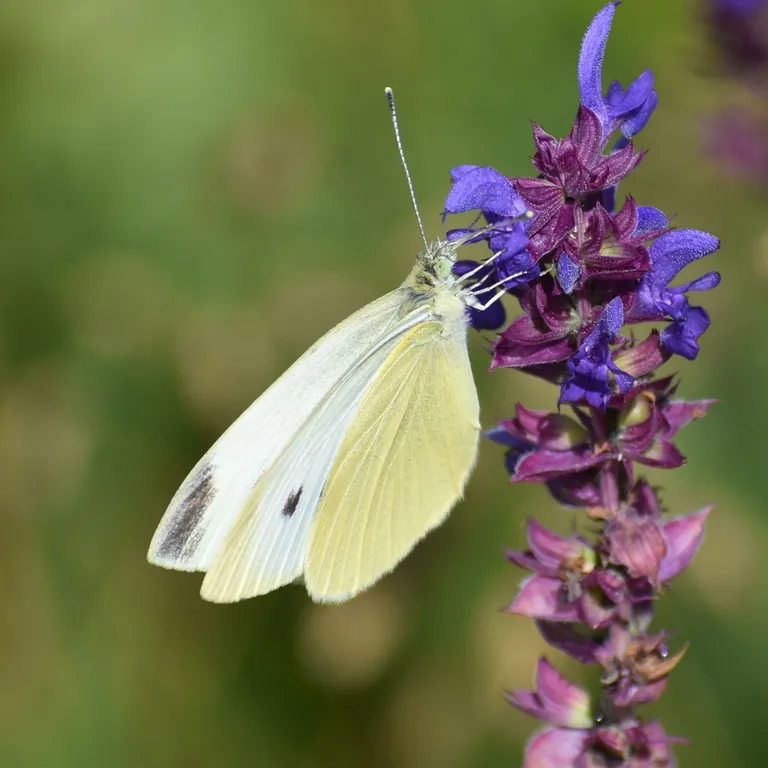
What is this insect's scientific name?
Pieris rapae
